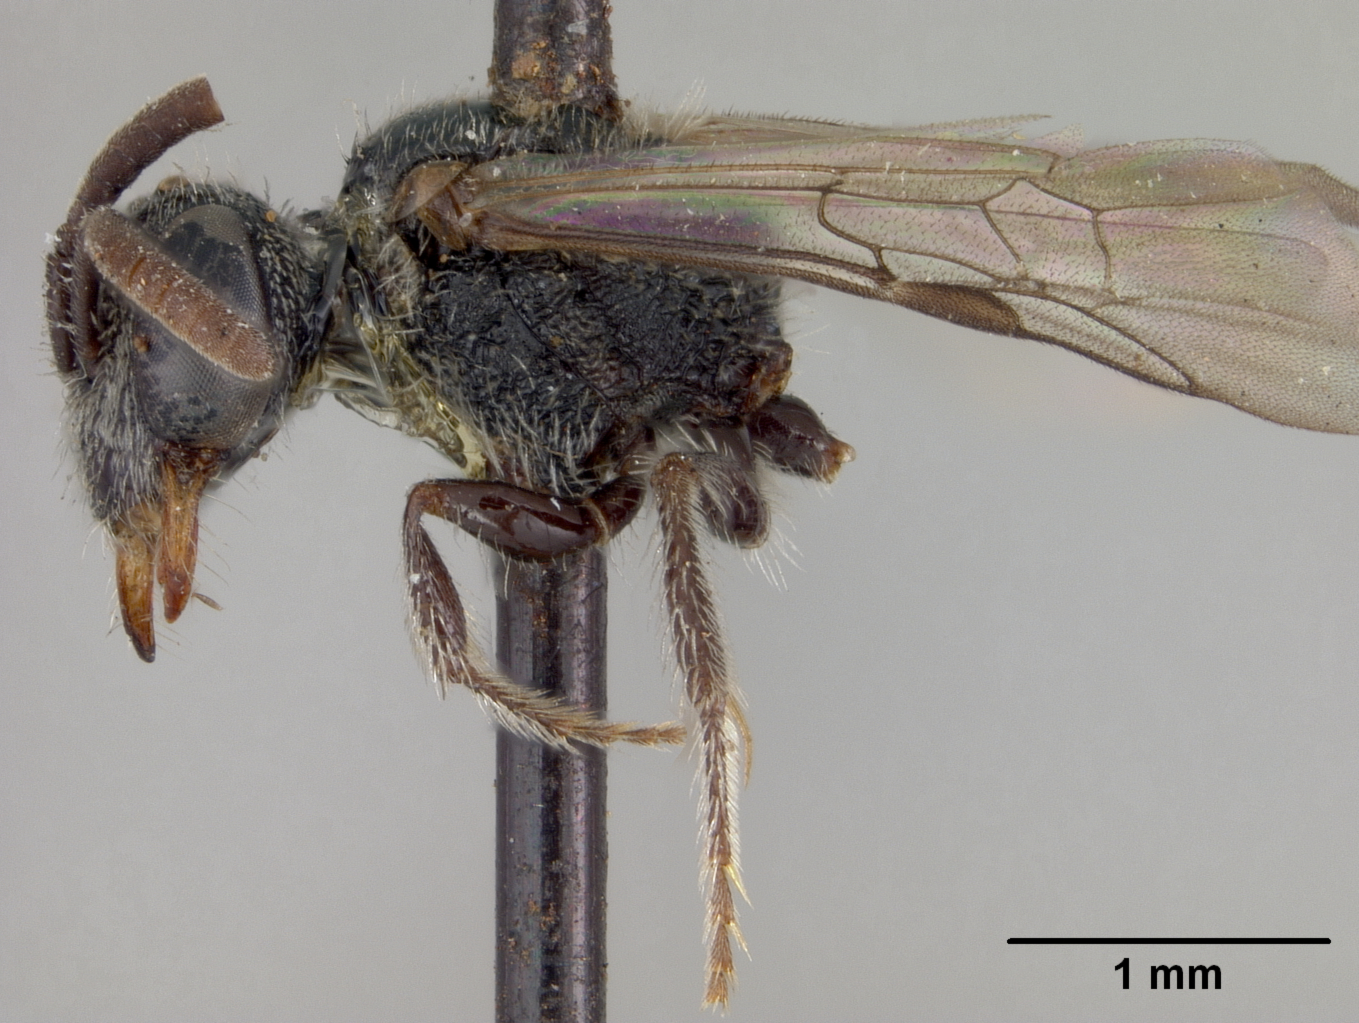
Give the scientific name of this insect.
Sphecodes paraplesius
